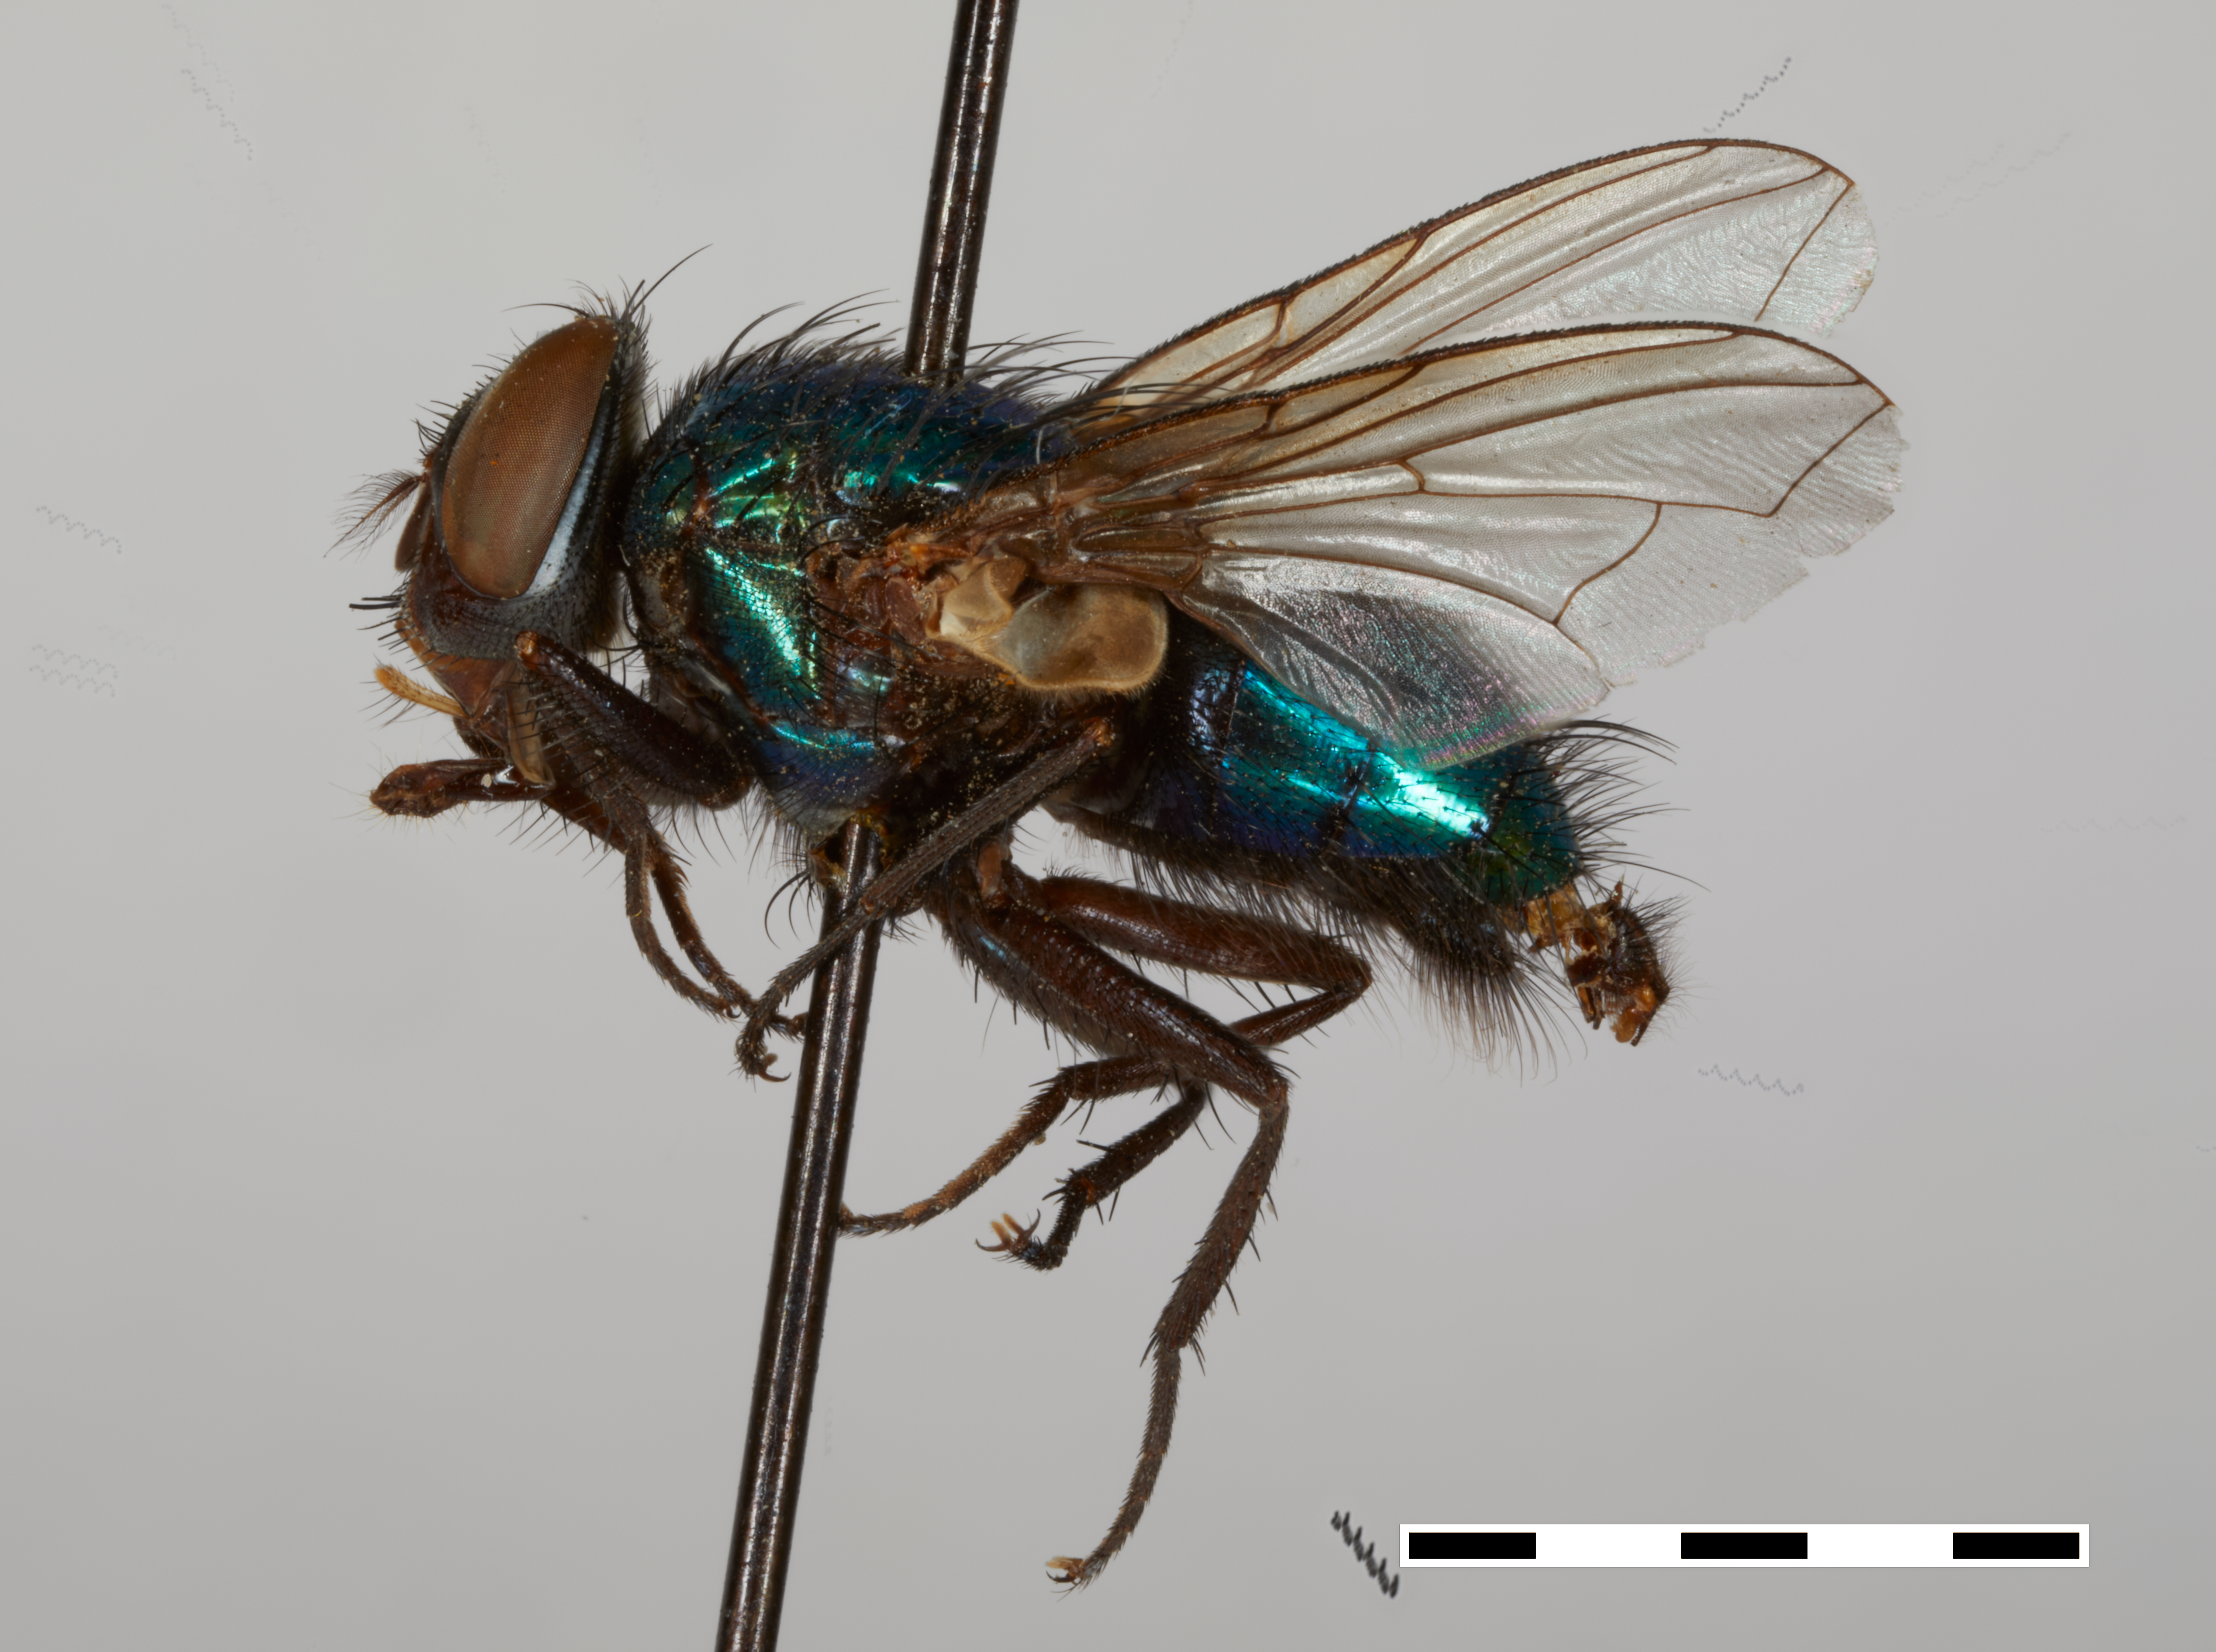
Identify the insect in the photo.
Lucilia thatuna (also Bufolucilia thatuna)
